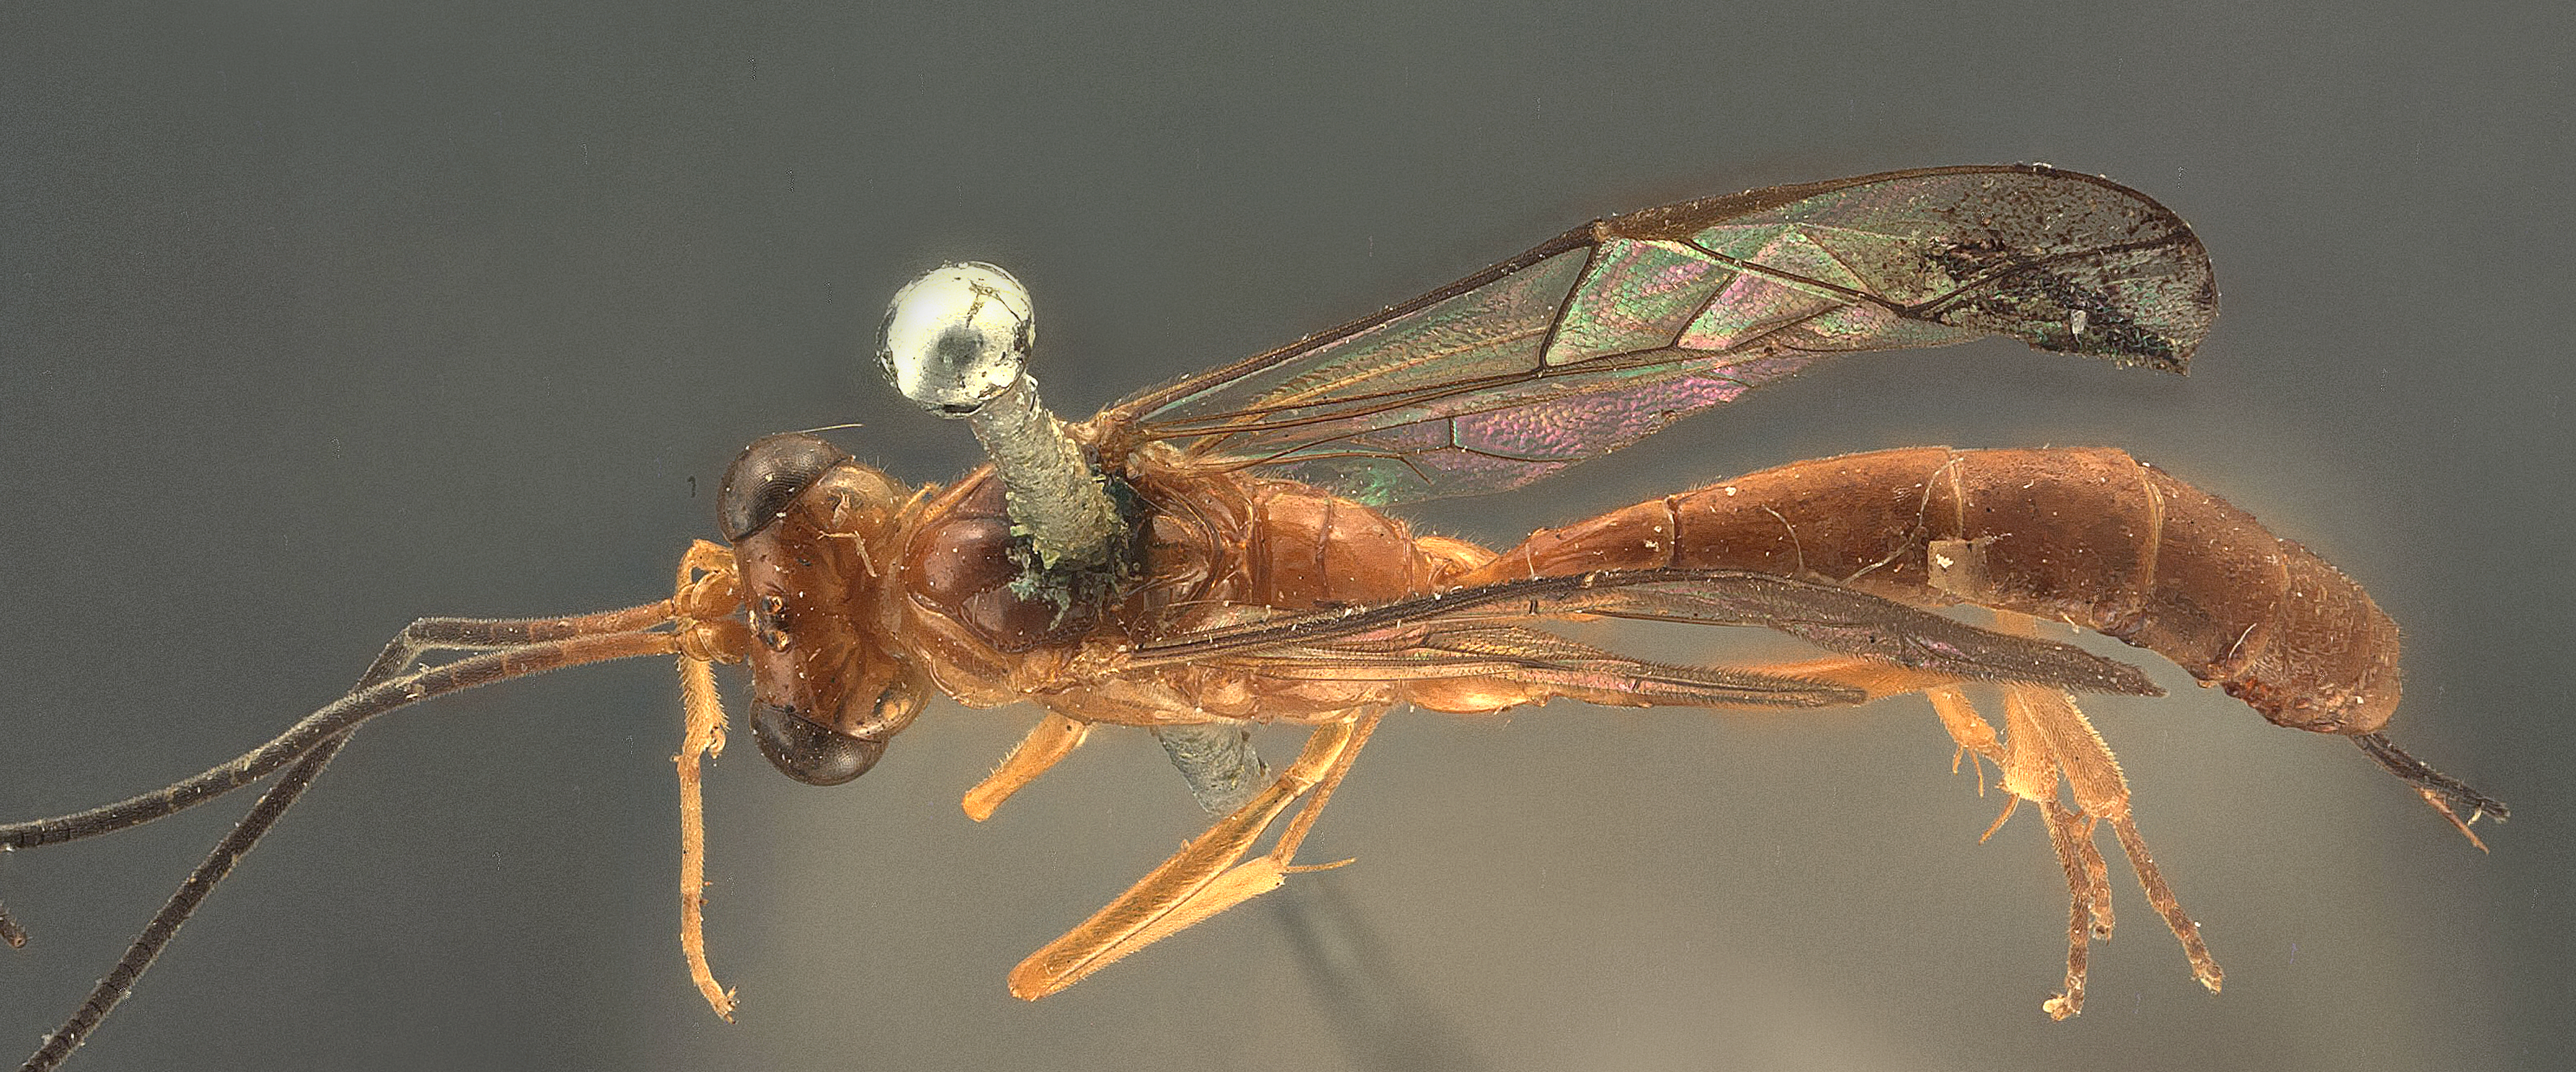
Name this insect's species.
Diapetus dissipus
